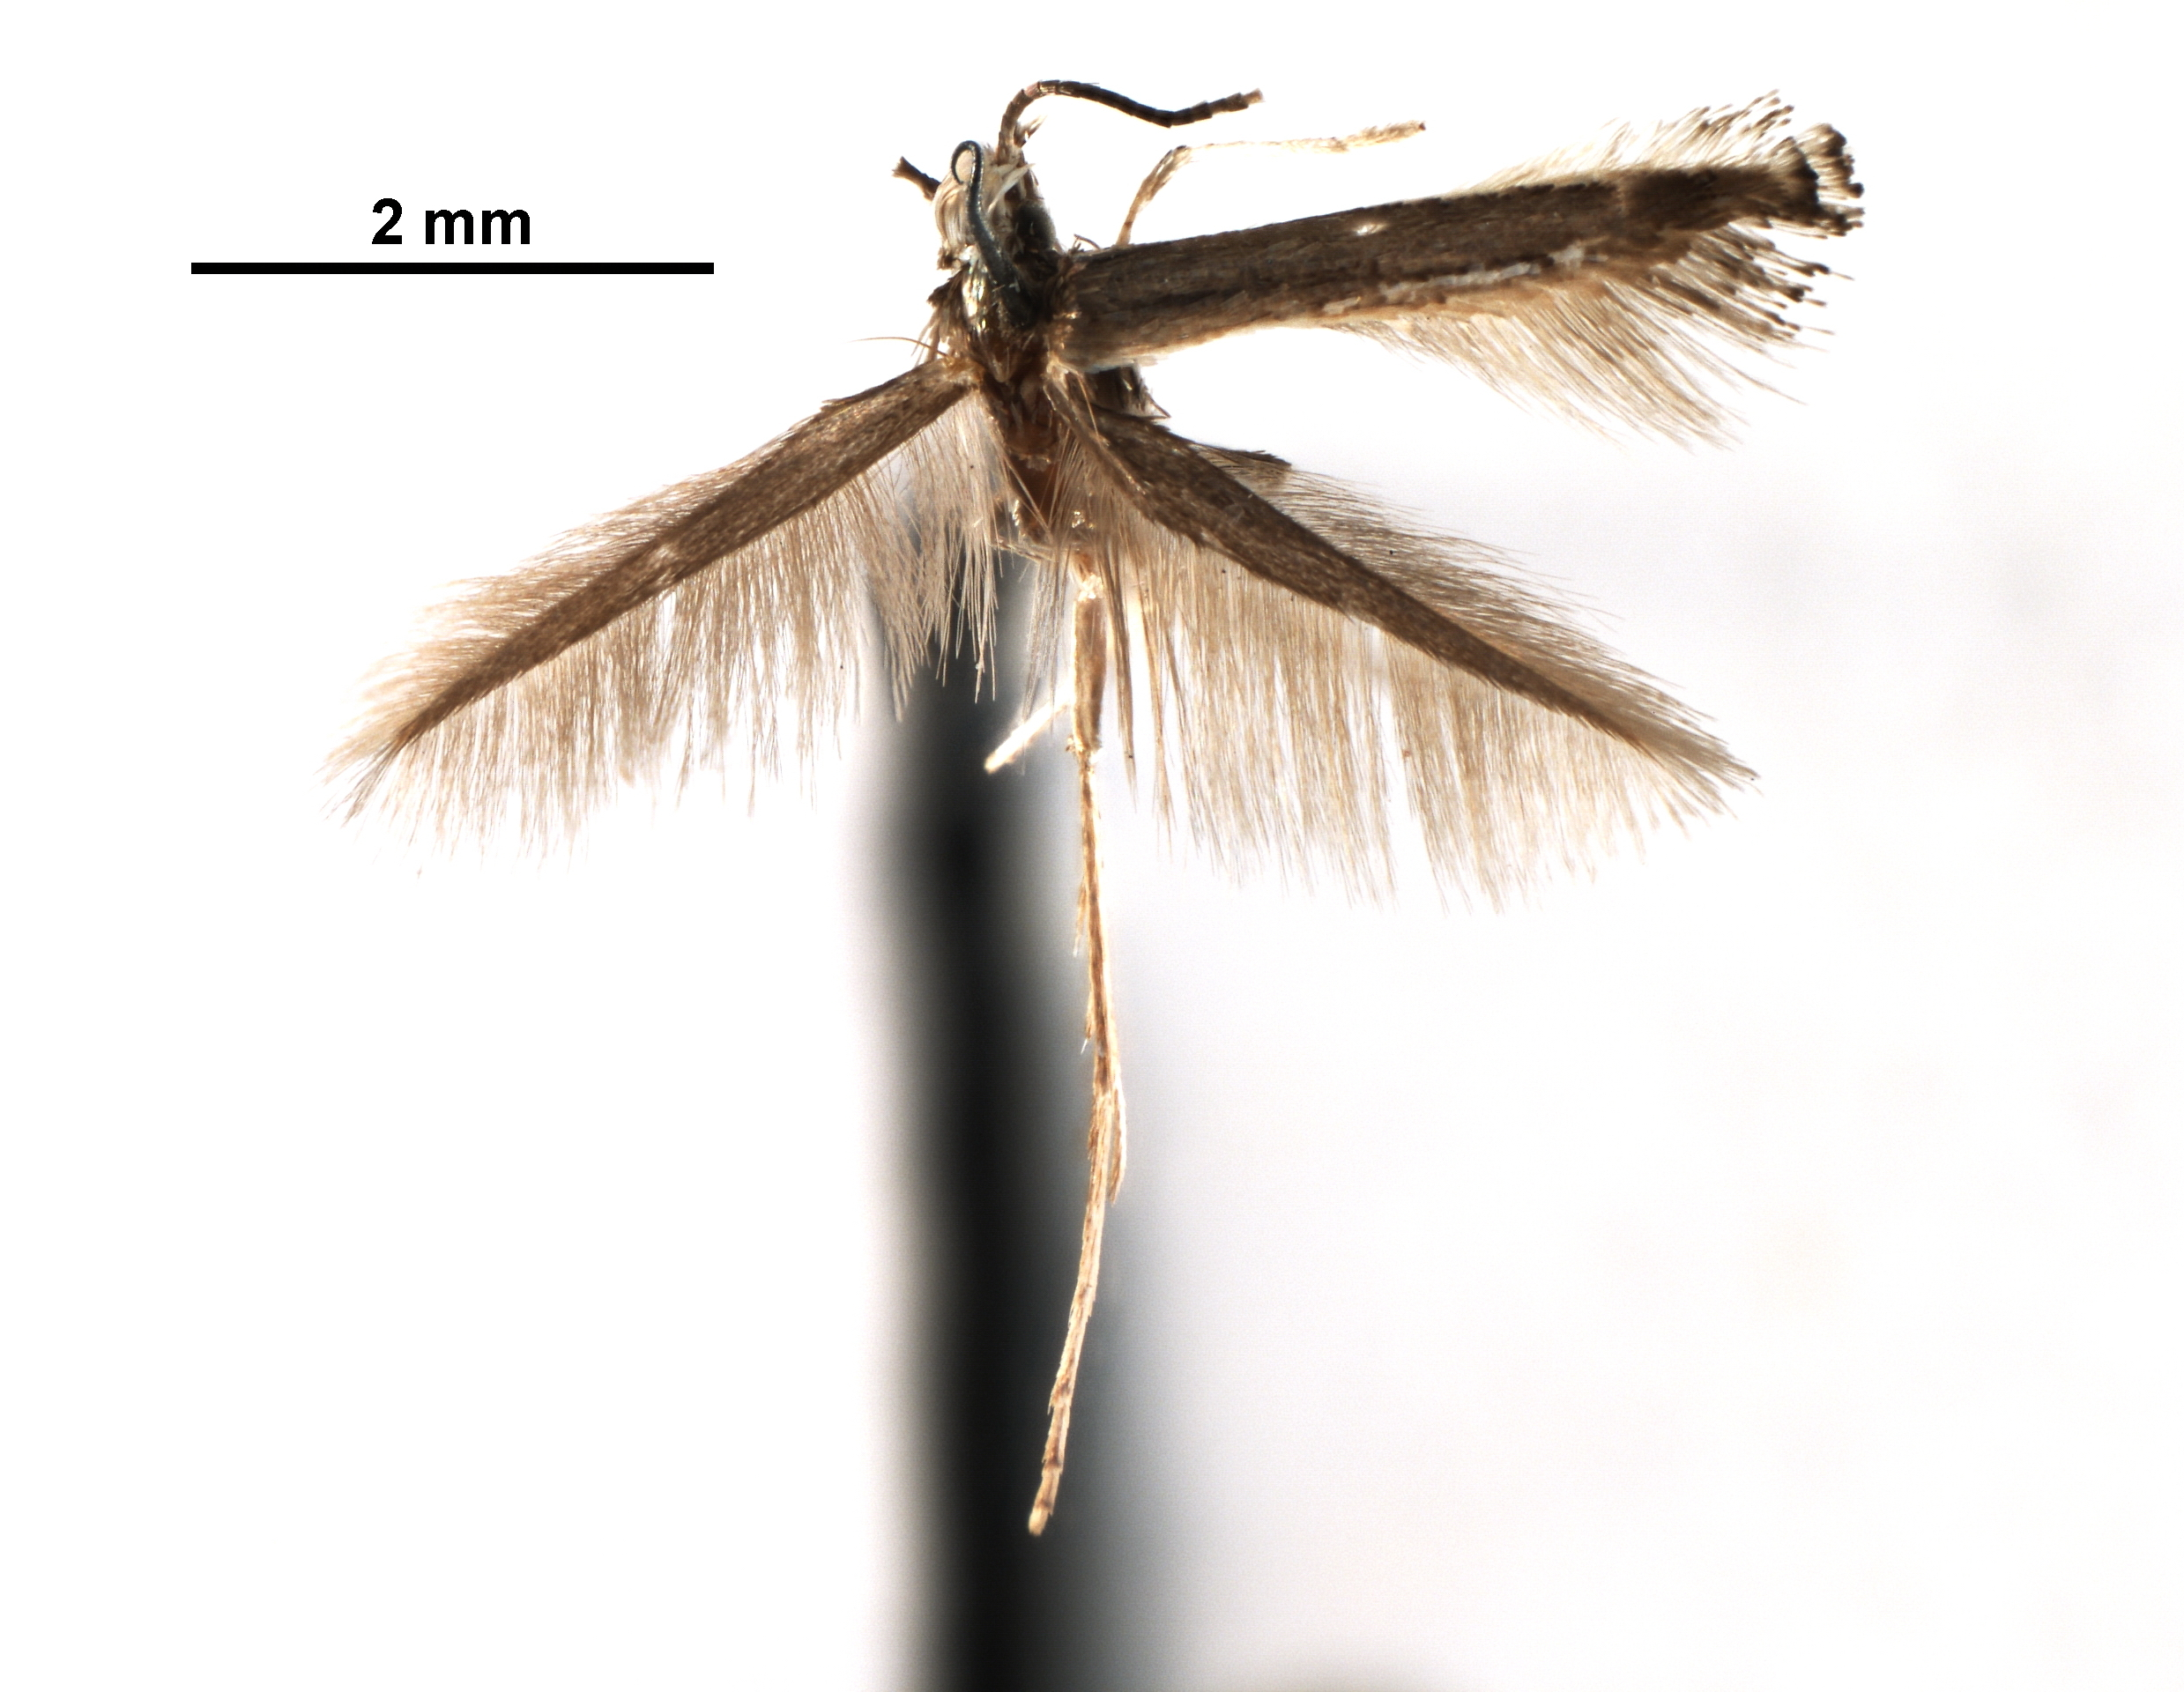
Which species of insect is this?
Acrocercops breyeri
